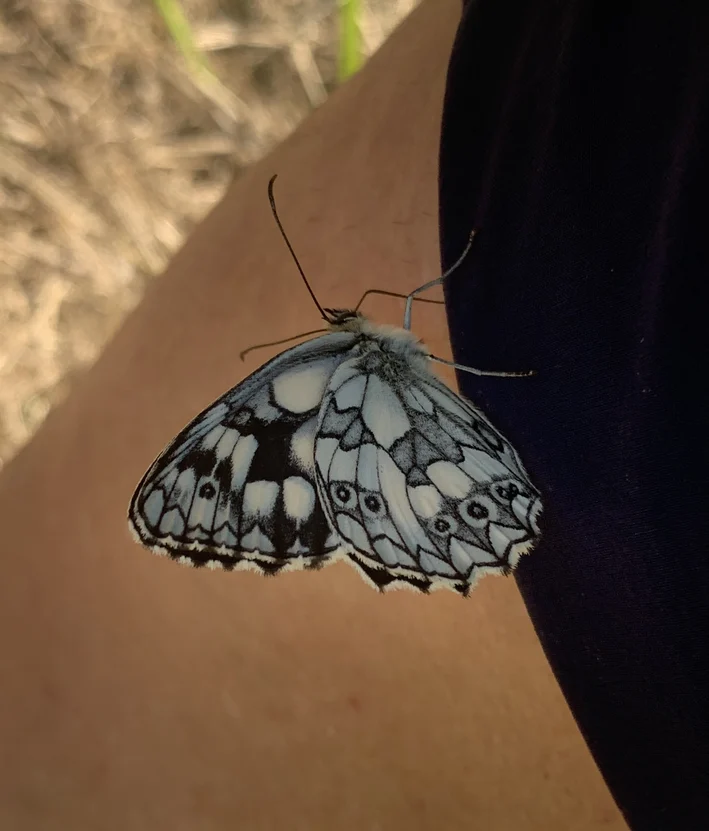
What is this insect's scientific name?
Melanargia galathea
